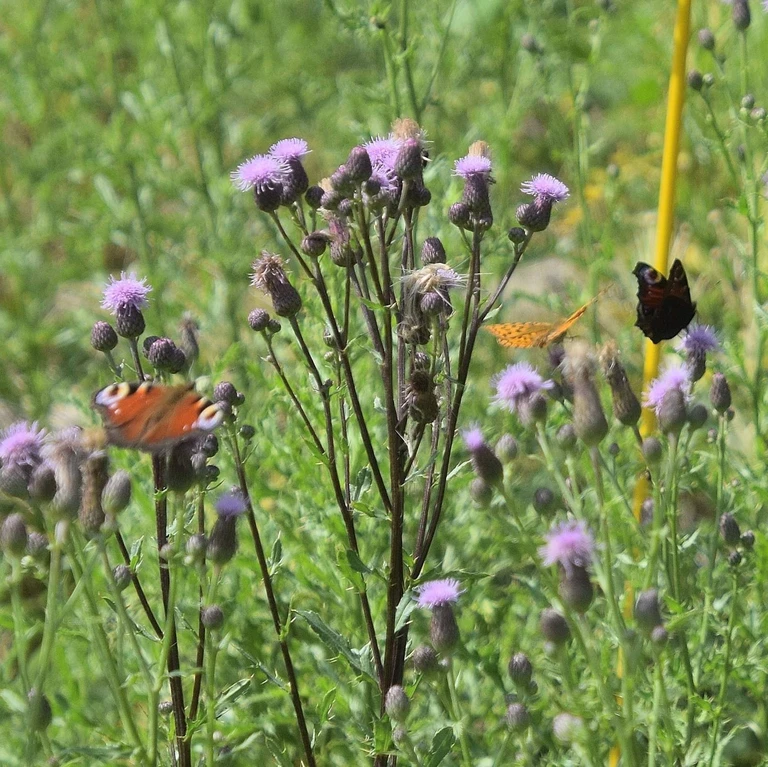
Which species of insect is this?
Aglais io
